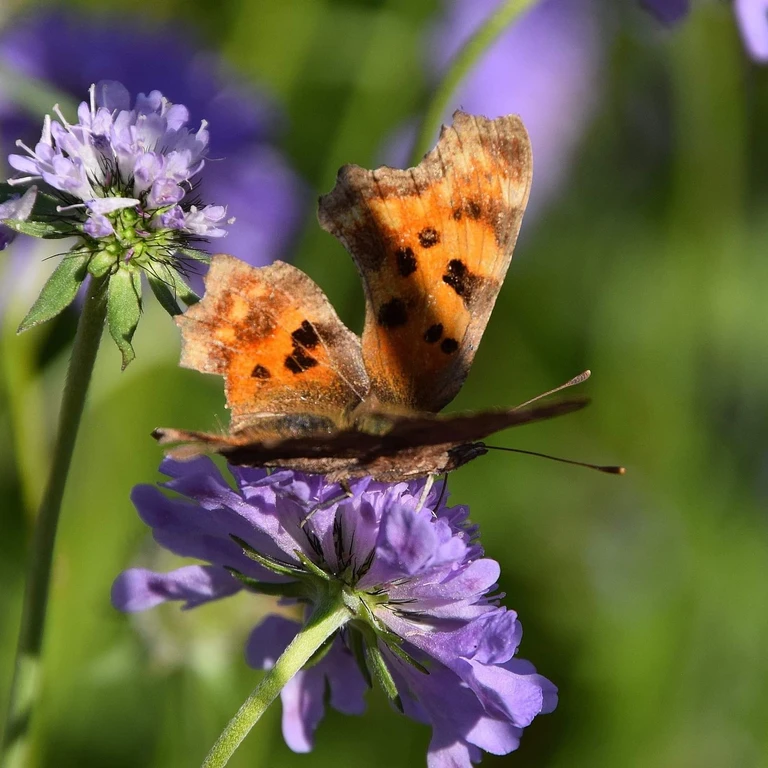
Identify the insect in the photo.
Polygonia c-album
